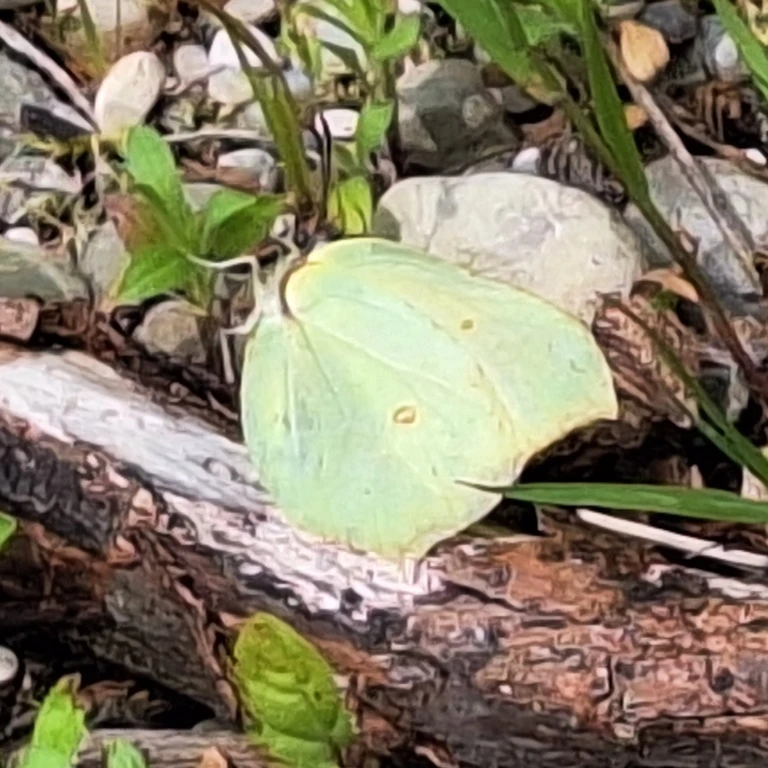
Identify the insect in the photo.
Gonepteryx rhamni
